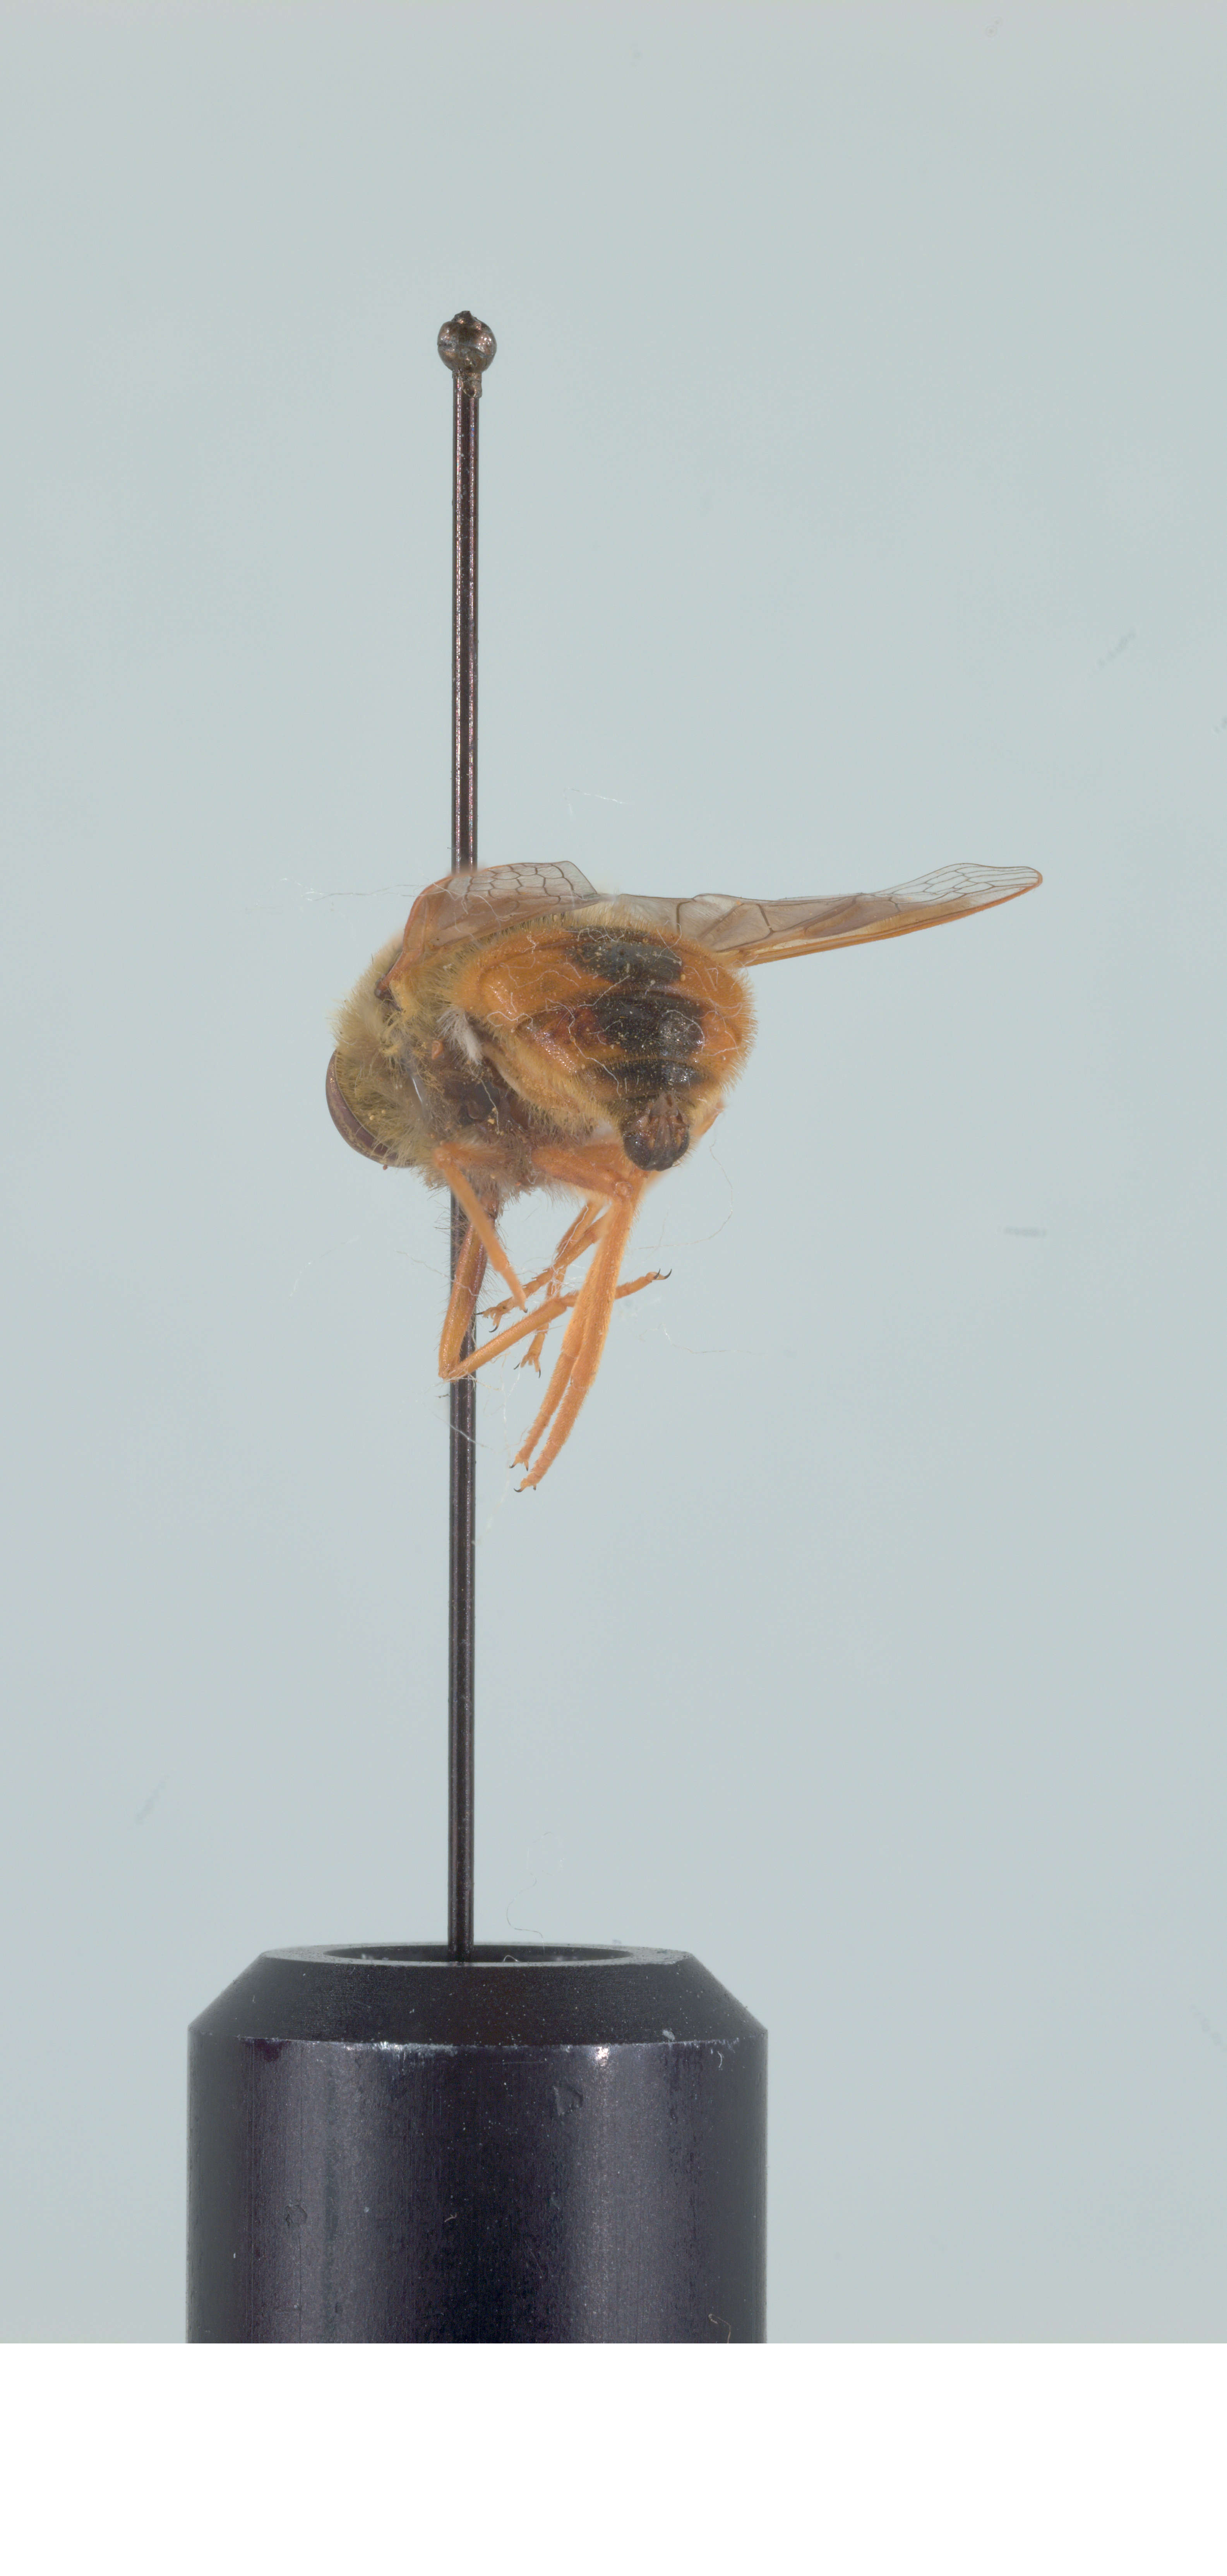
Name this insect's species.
Nemestrinus rufipes
